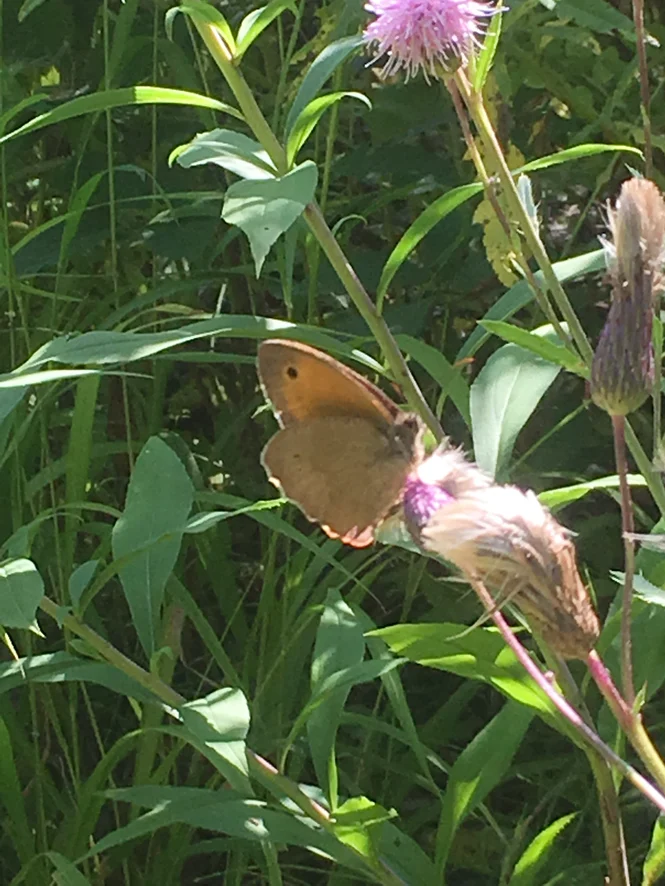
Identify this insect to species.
Maniola jurtina
